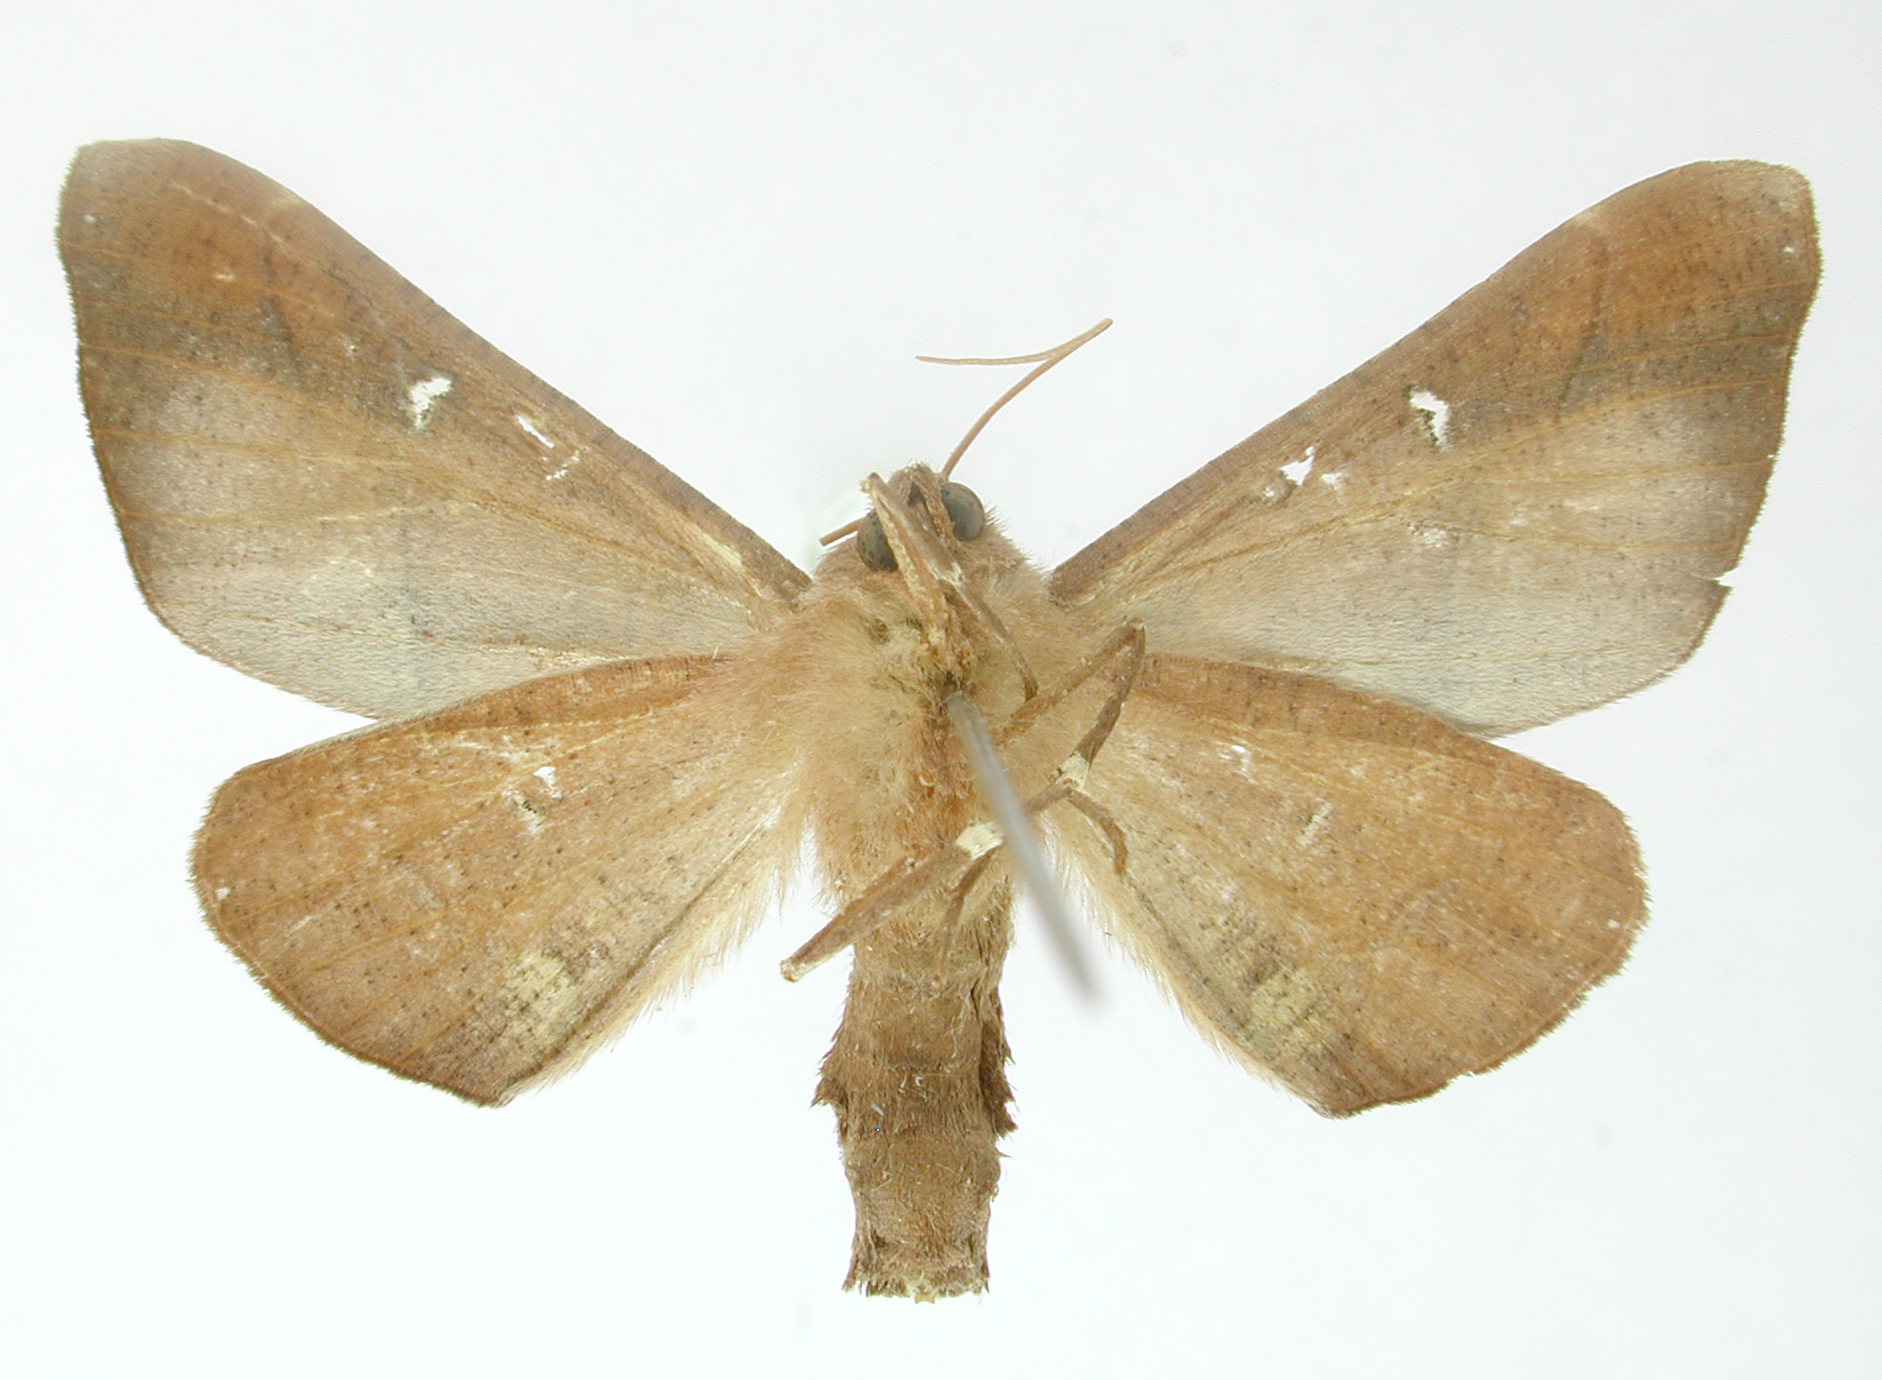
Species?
Pero aragua
